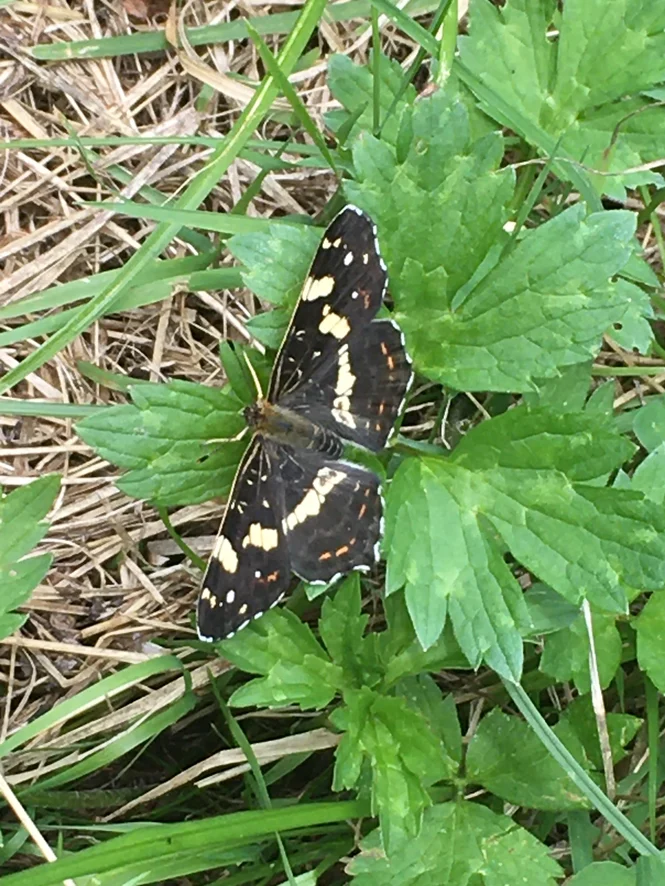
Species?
Araschnia levana
